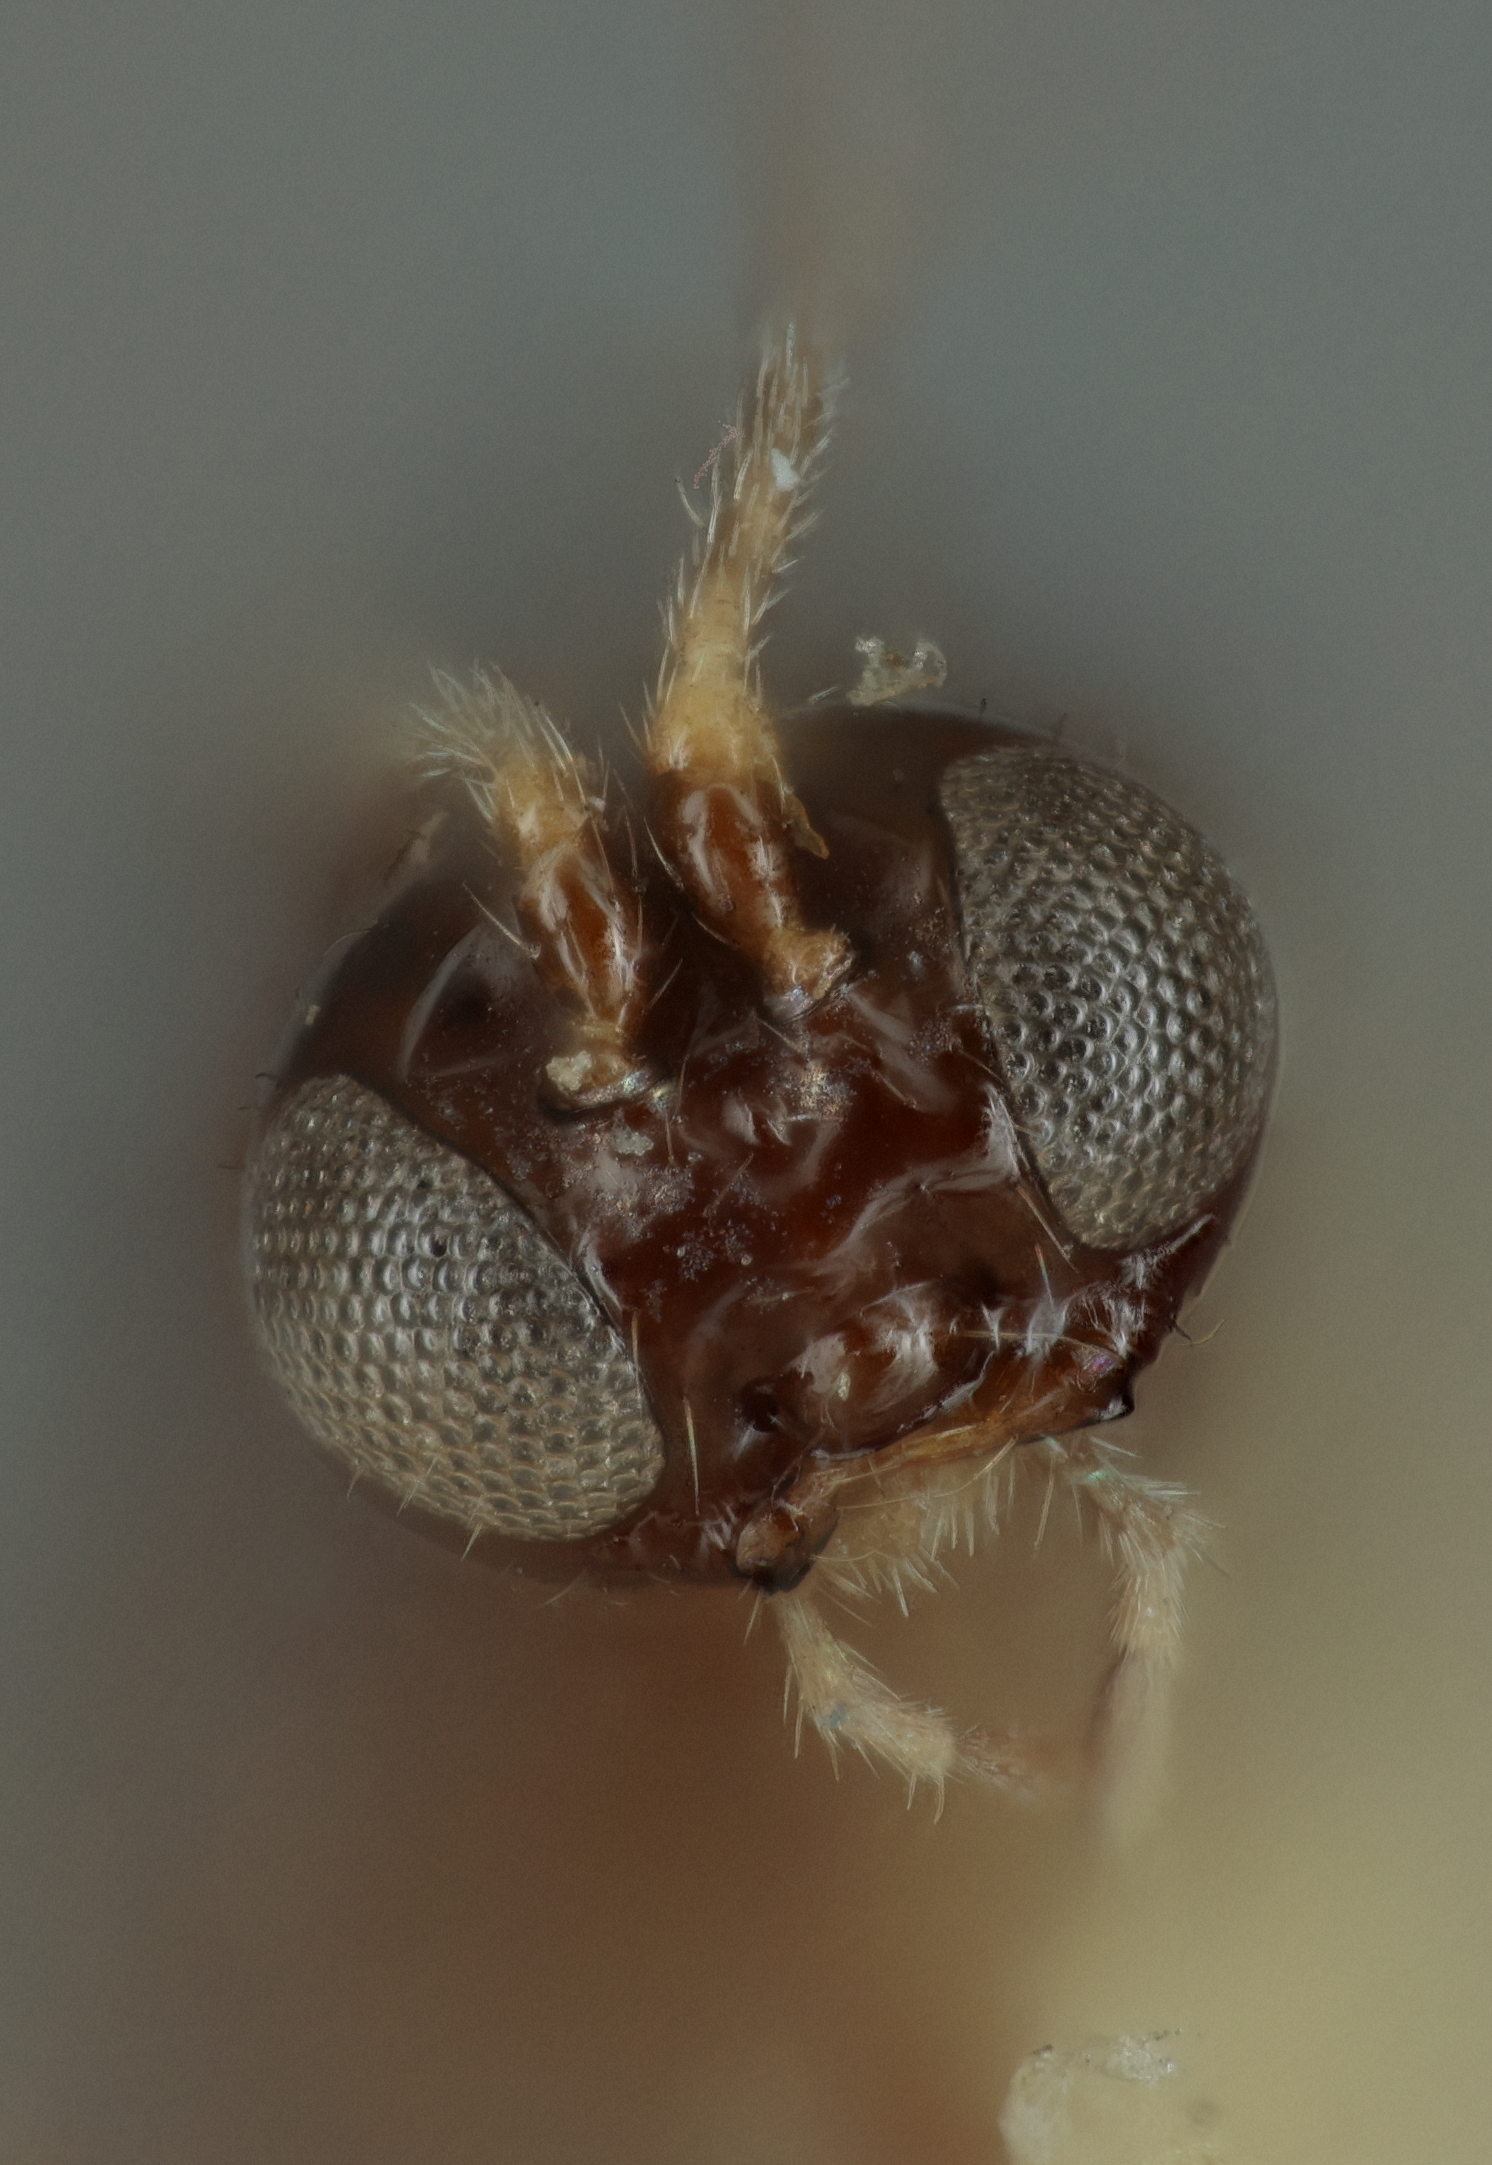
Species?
Trioxys cupressicola
